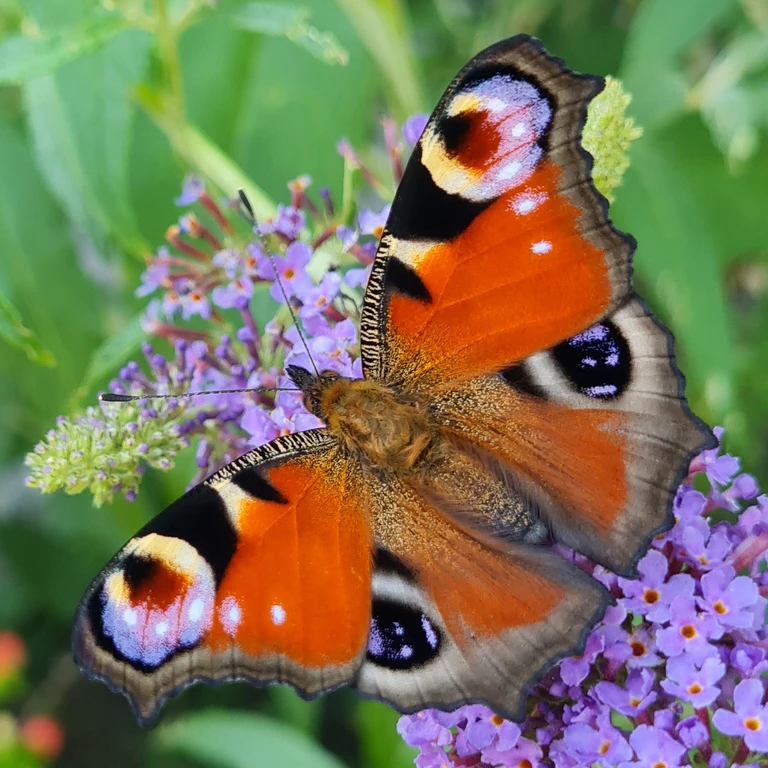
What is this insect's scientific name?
Aglais io
